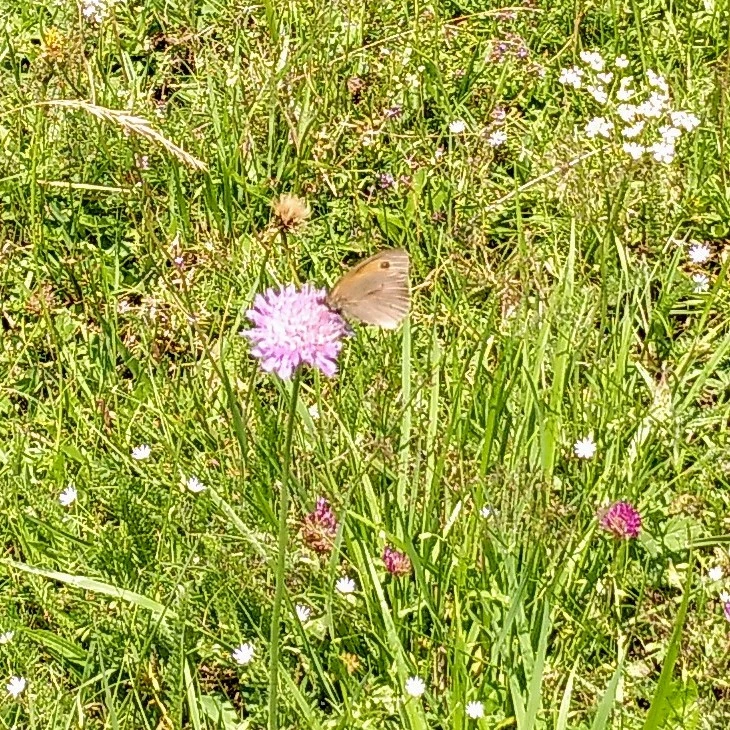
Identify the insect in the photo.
Maniola jurtina
